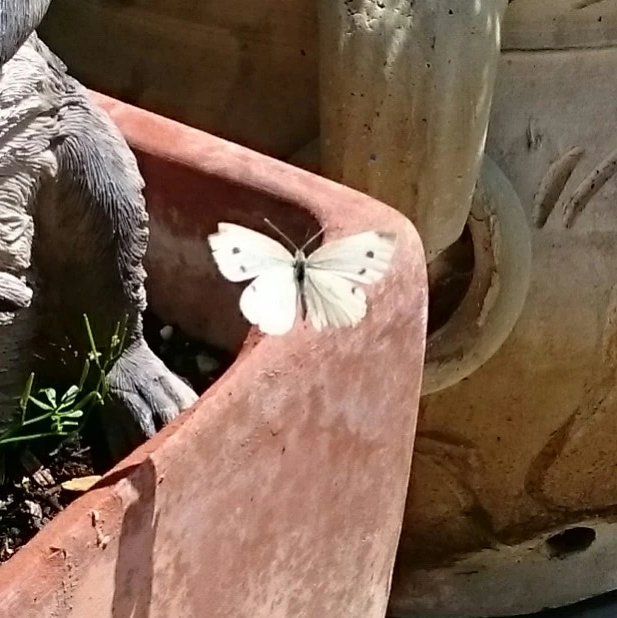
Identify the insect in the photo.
Pieris rapae
